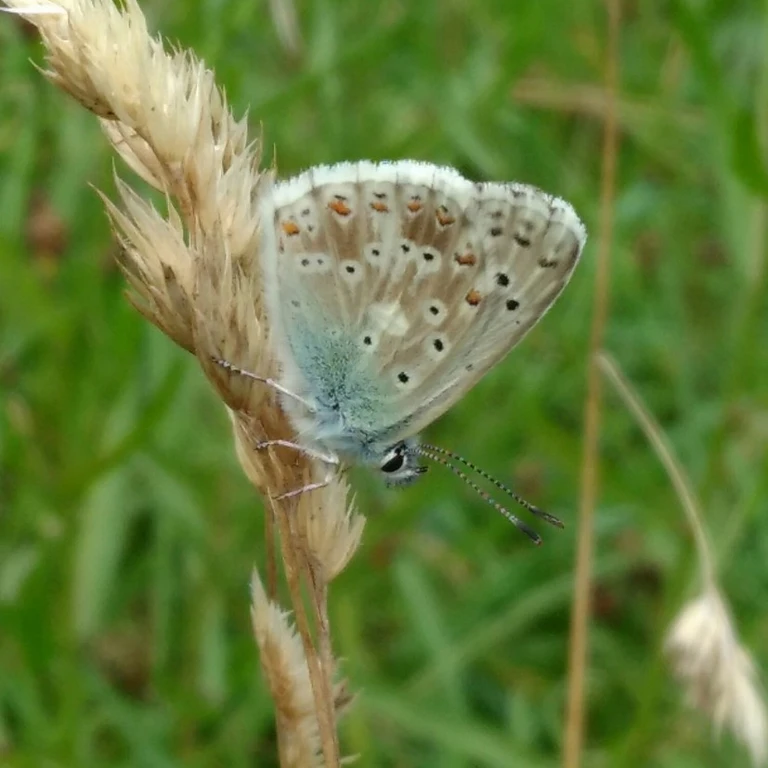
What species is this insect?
Lysandra coridon
